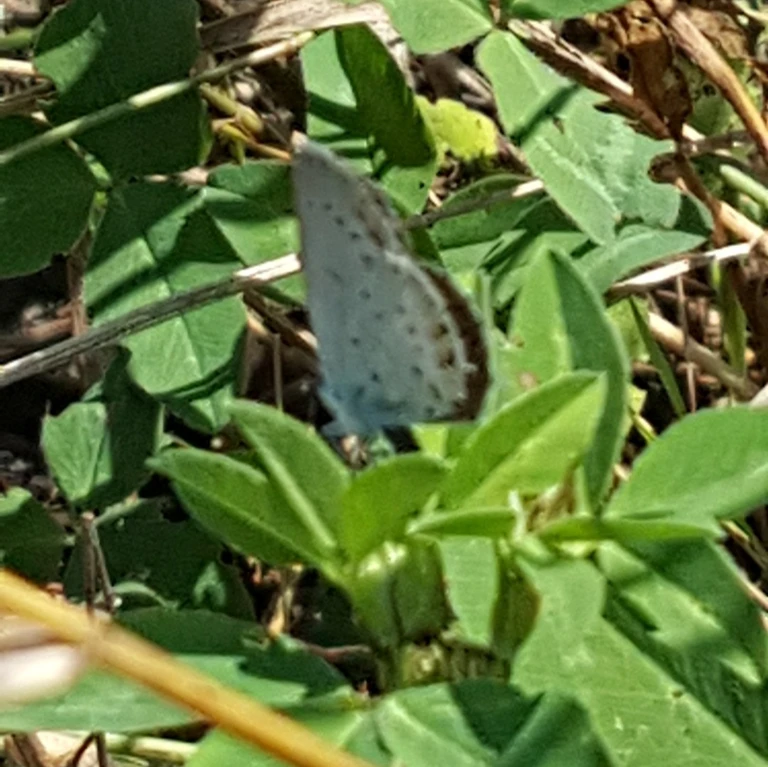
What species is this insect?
Cupido argiades (also Elkalyce argiades)
